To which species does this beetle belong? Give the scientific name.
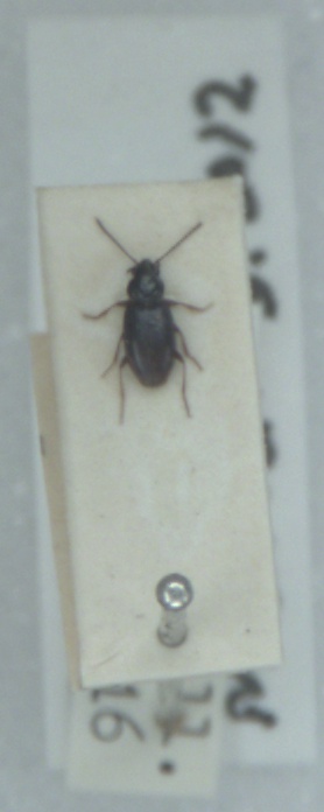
Bembidion guttula
